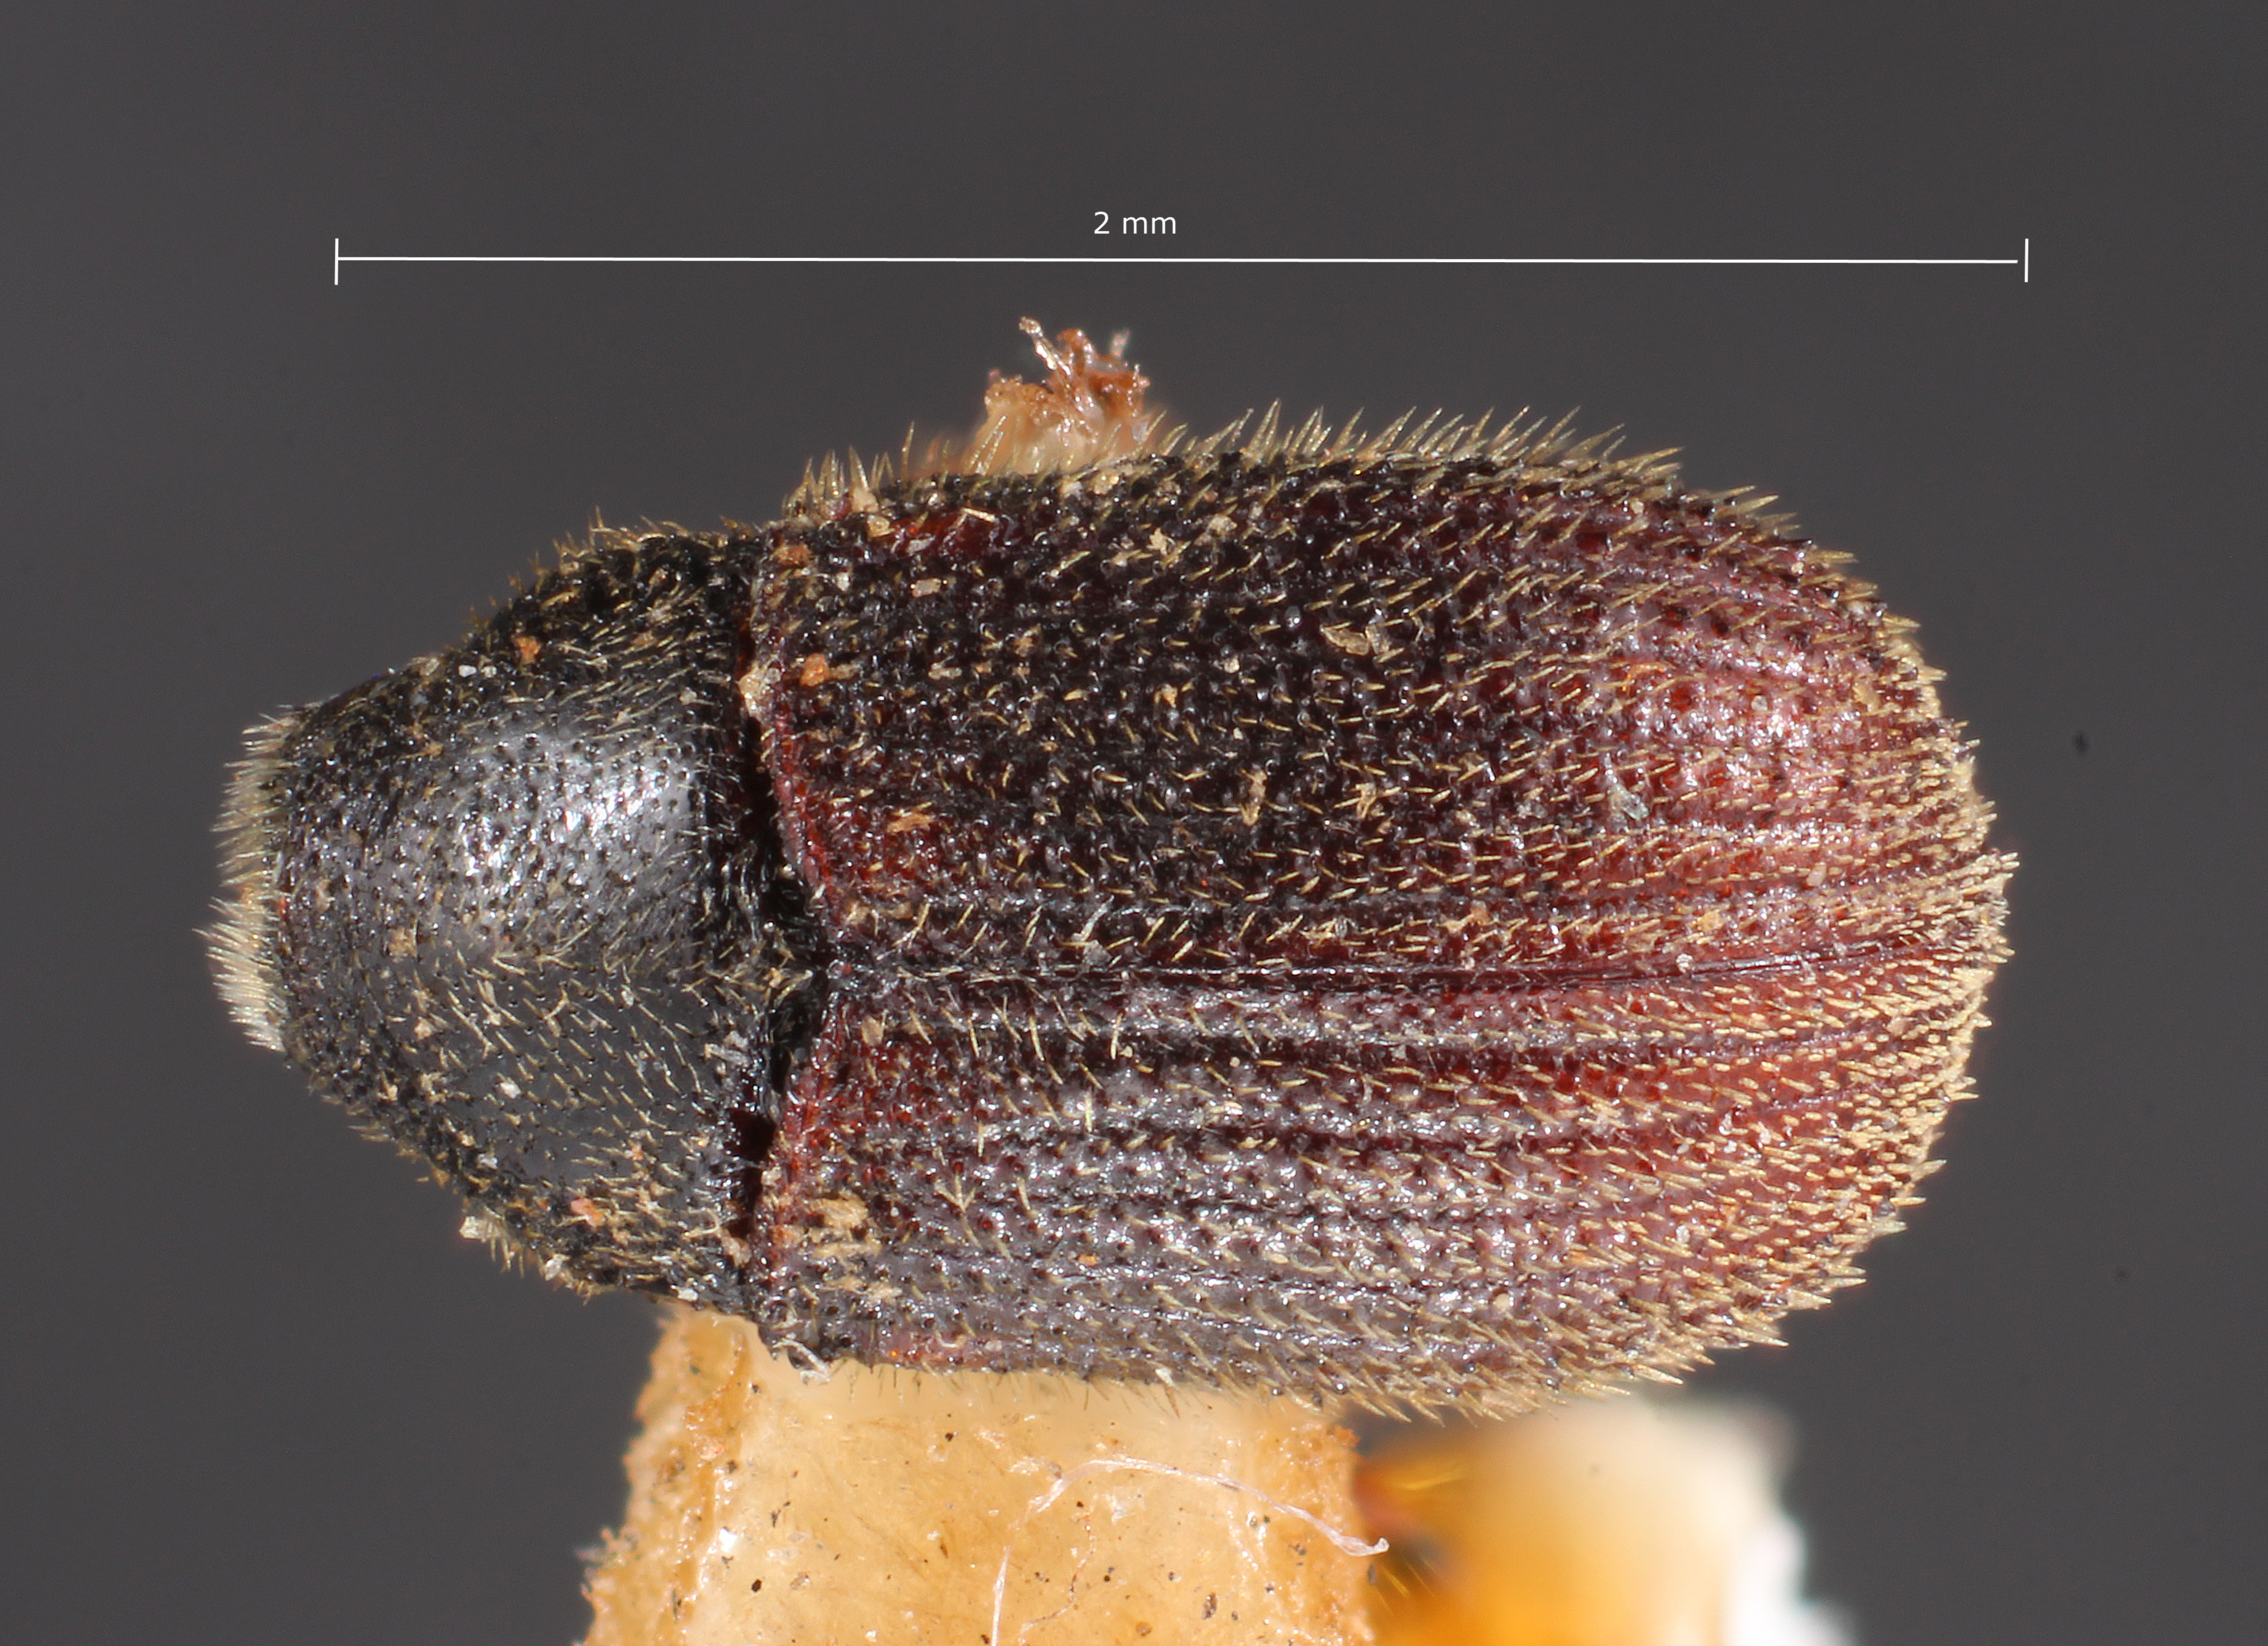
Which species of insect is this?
Phloeosinus alaskanus
